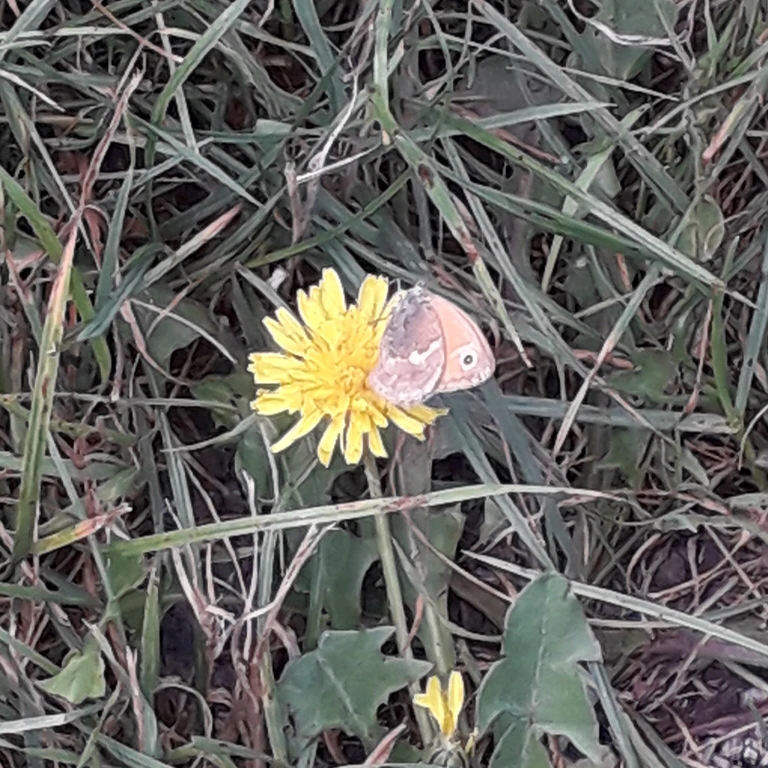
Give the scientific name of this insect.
Coenonympha pamphilus
